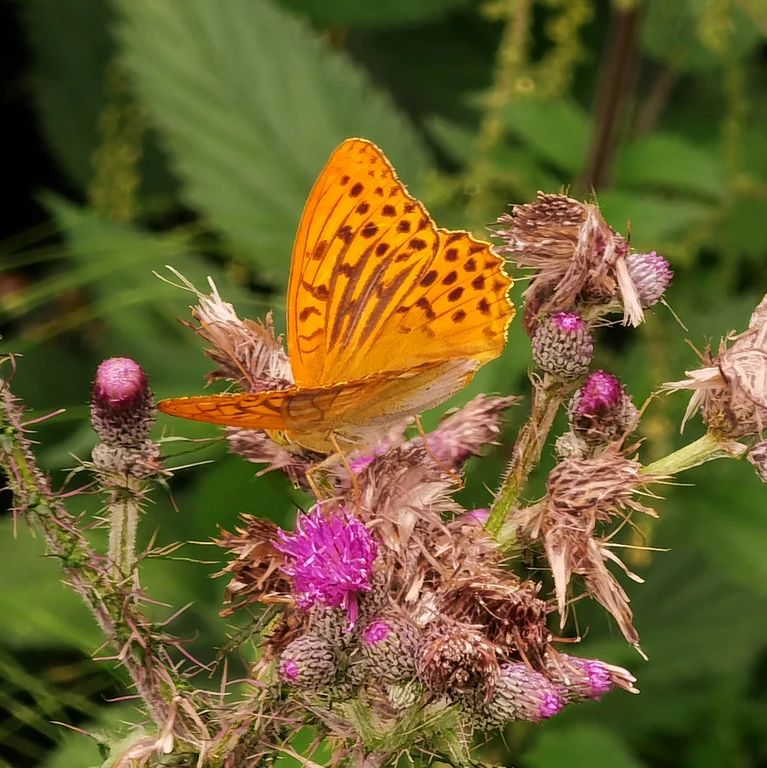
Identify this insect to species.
Argynnis paphia
